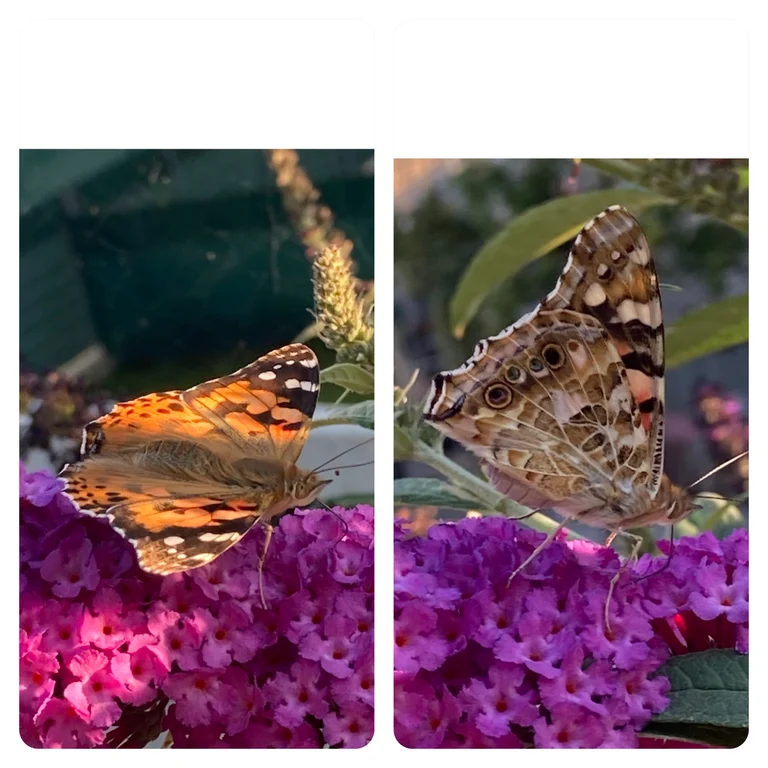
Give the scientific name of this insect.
Vanessa cardui
